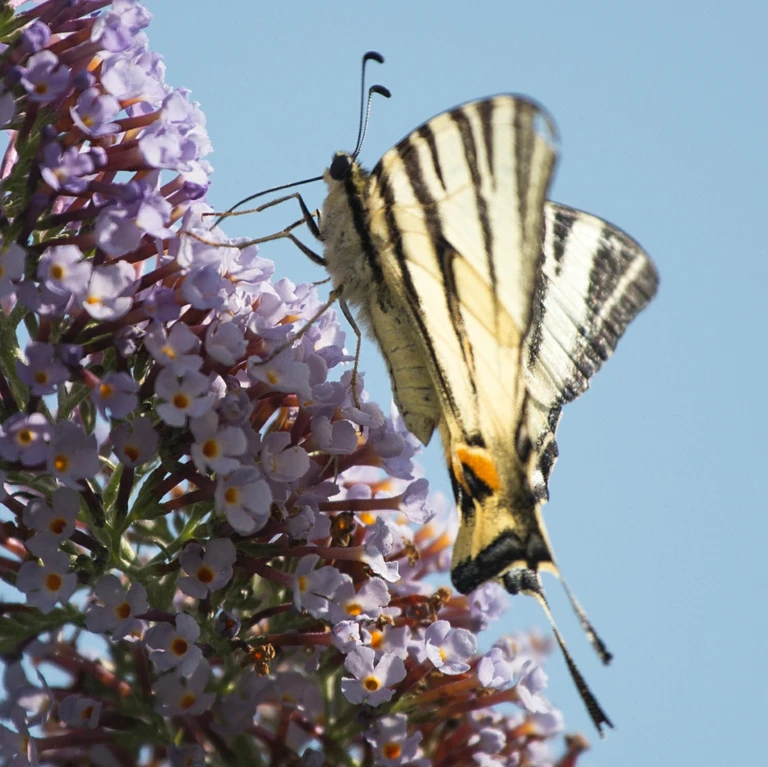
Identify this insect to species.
Iphiclides podalirius
